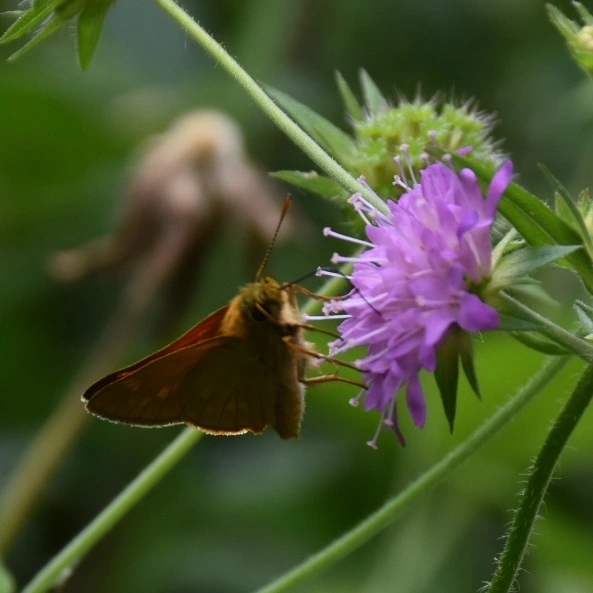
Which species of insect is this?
Ochlodes sylvanus (also Ochlodes venata)
